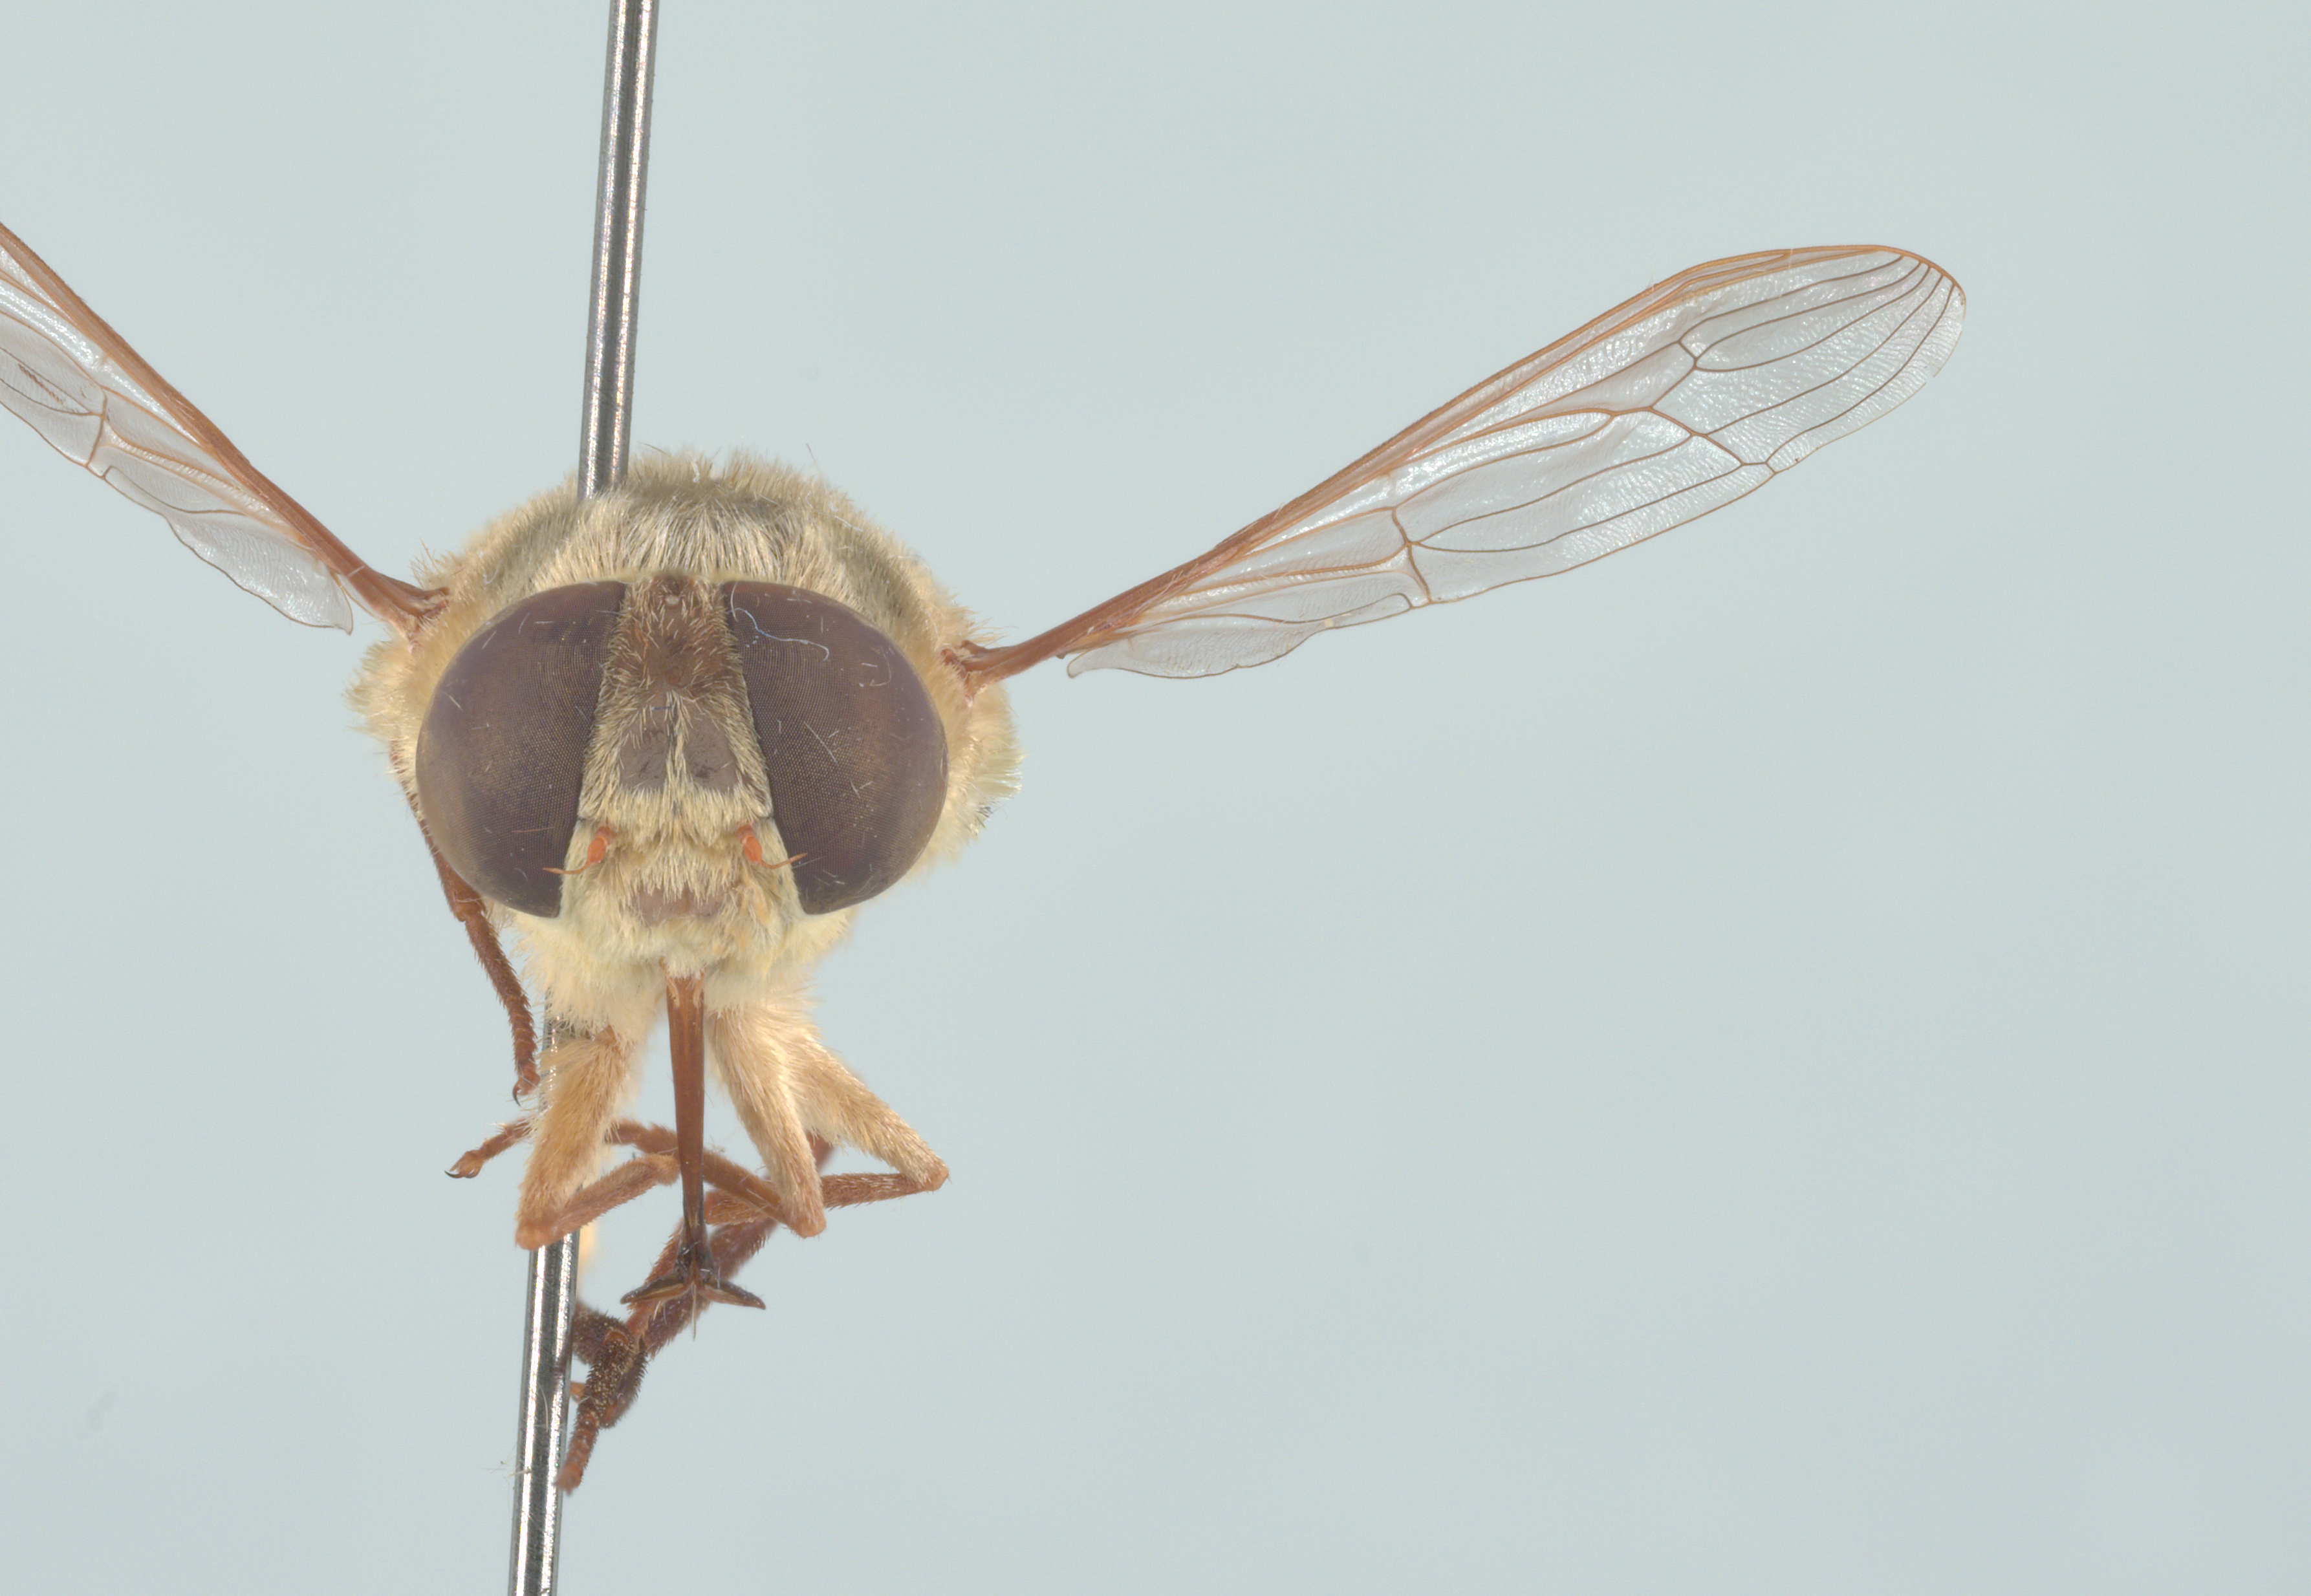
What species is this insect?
Neorhynchocephalus volaticus
